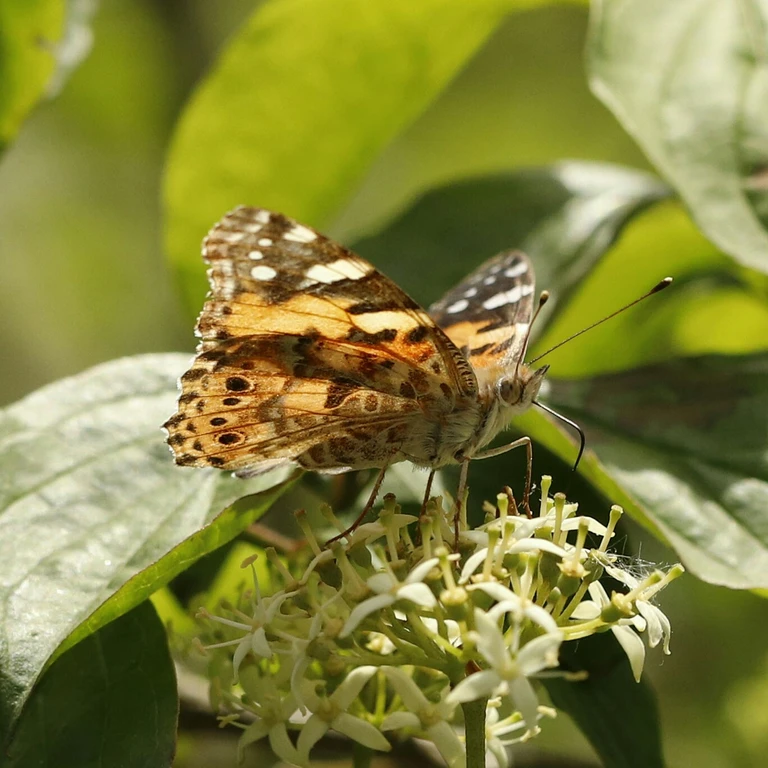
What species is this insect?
Vanessa cardui
